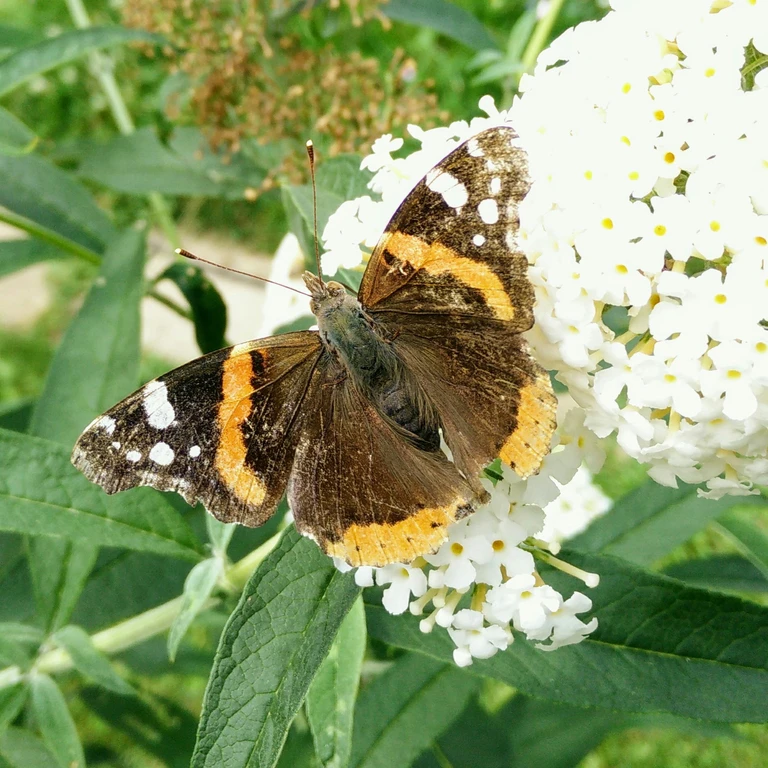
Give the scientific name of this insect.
Vanessa atalanta
